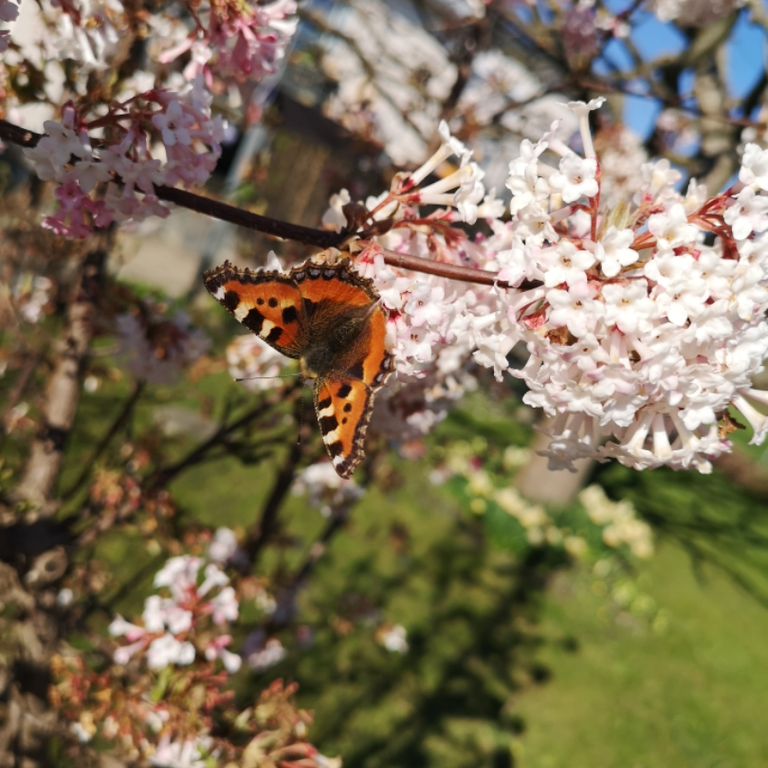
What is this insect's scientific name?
Aglais urticae
